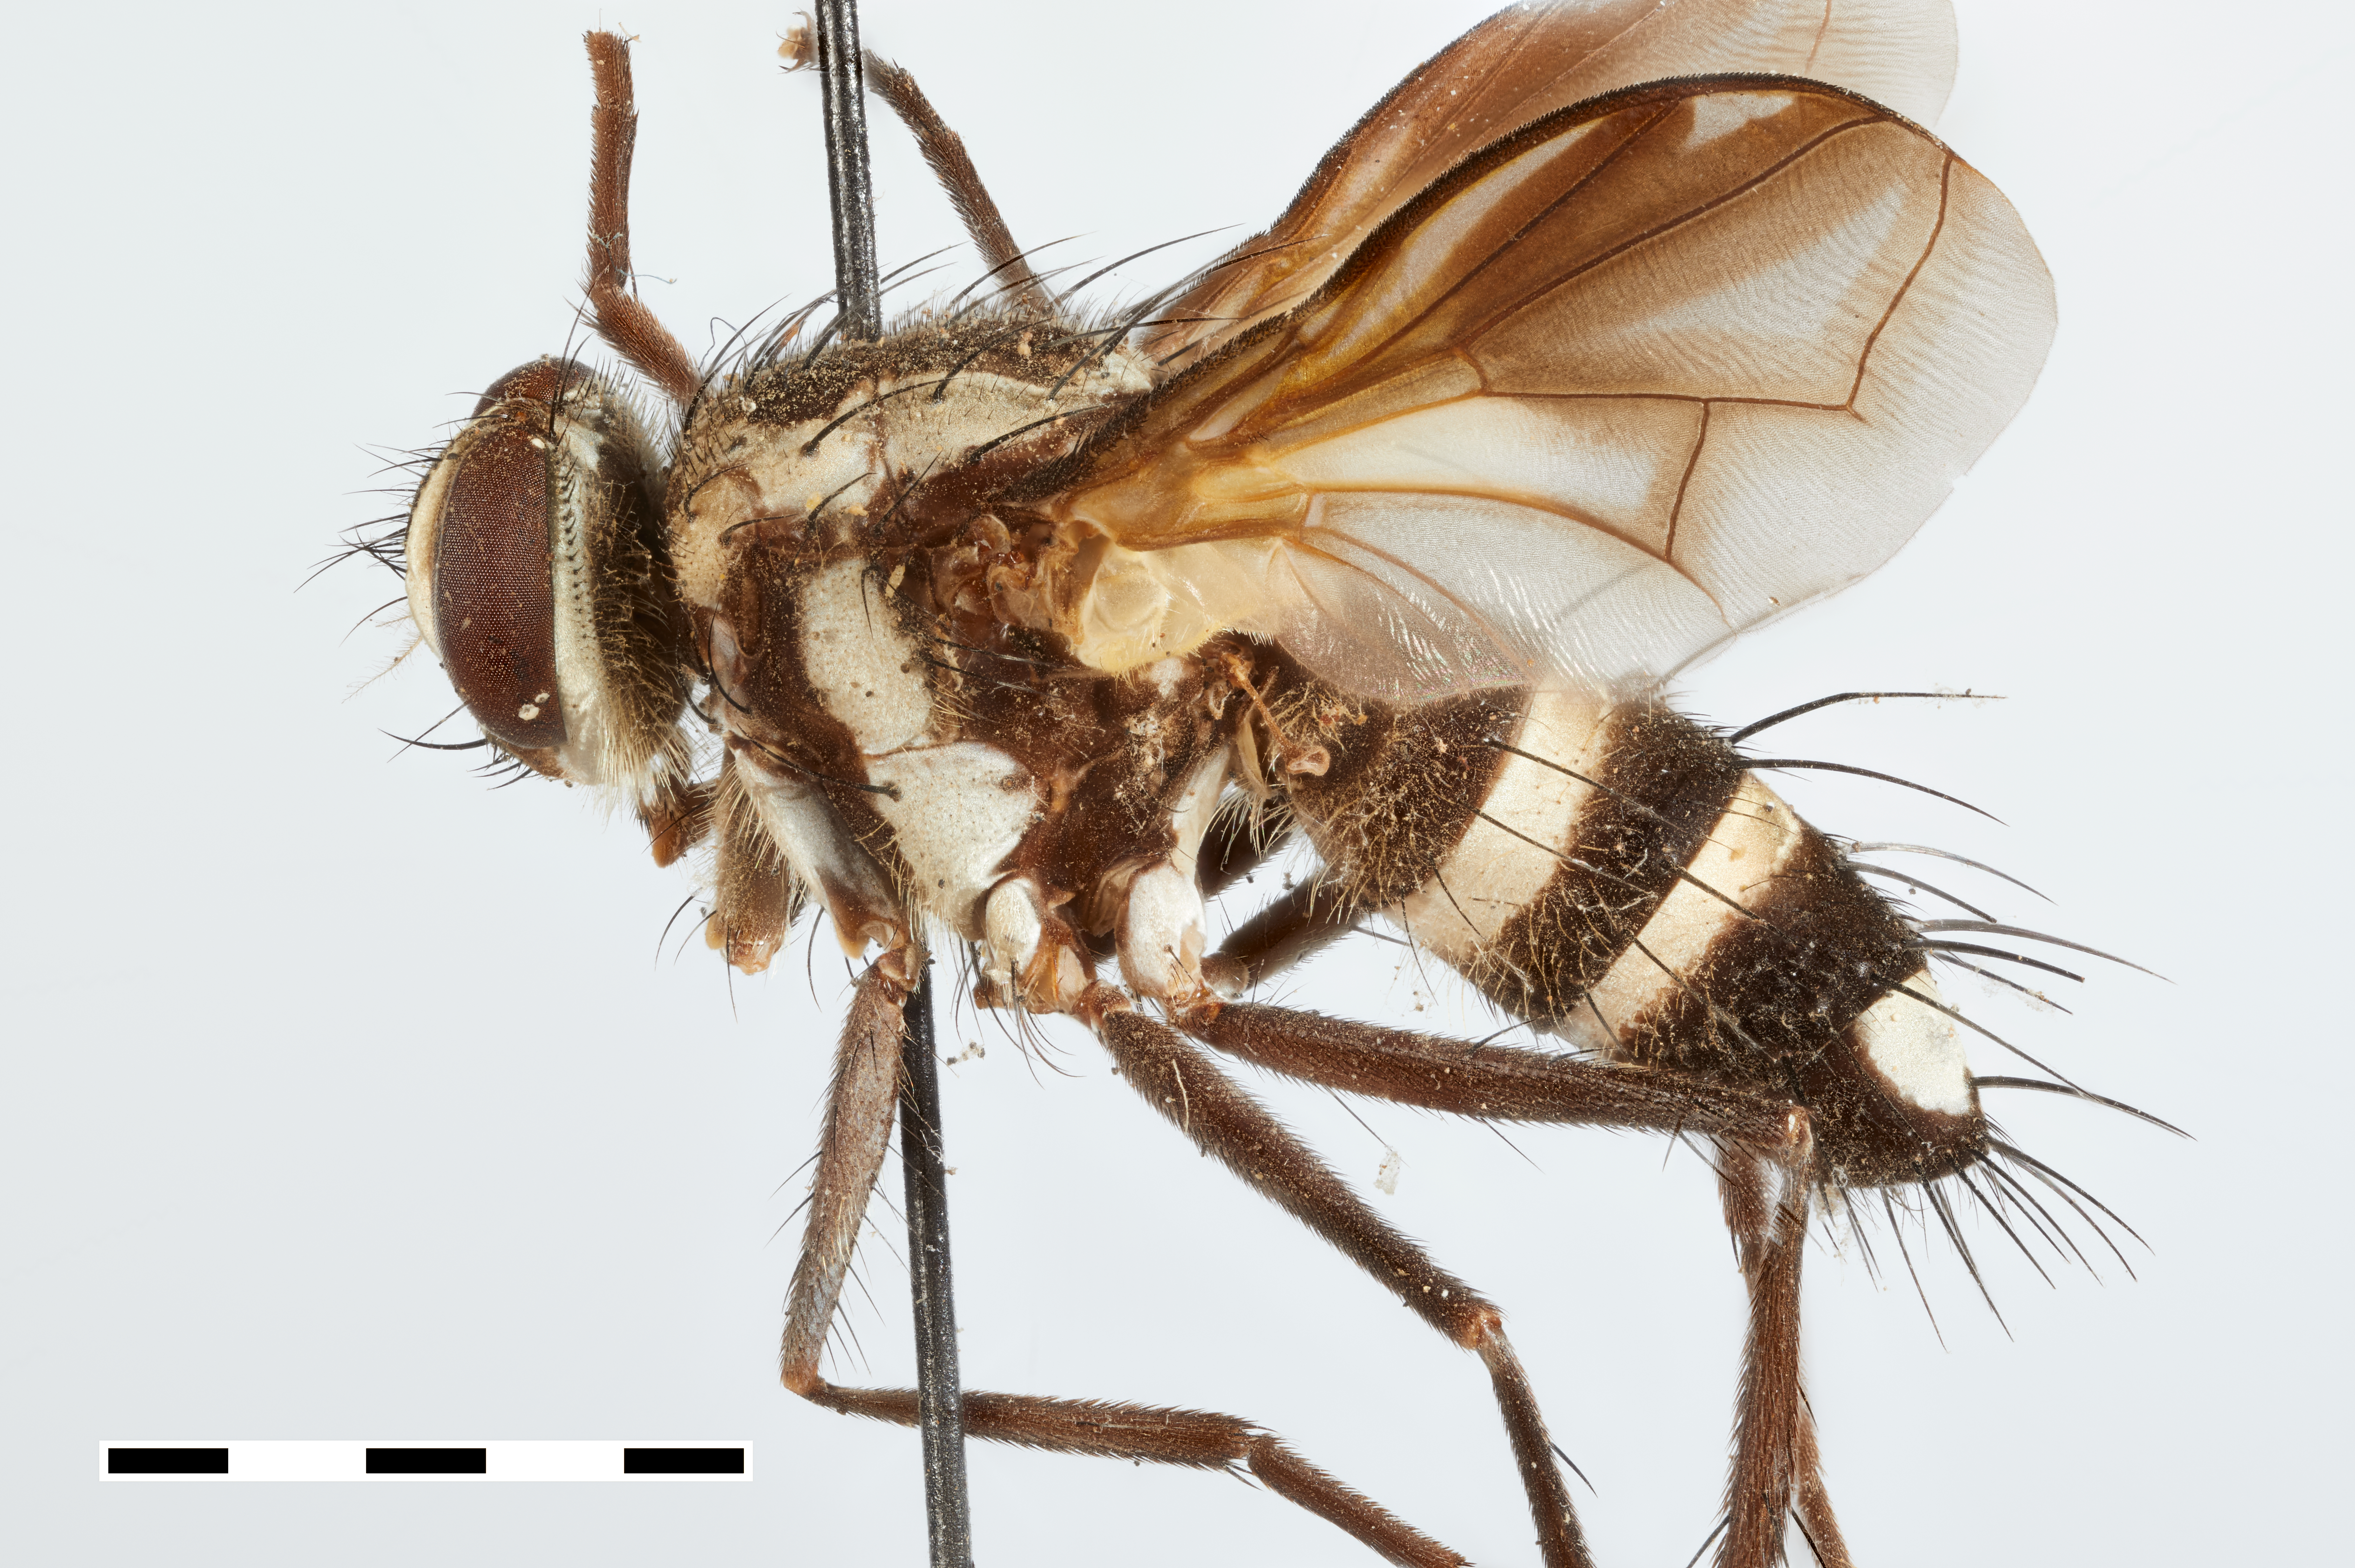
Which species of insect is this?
Euantha interrupta
